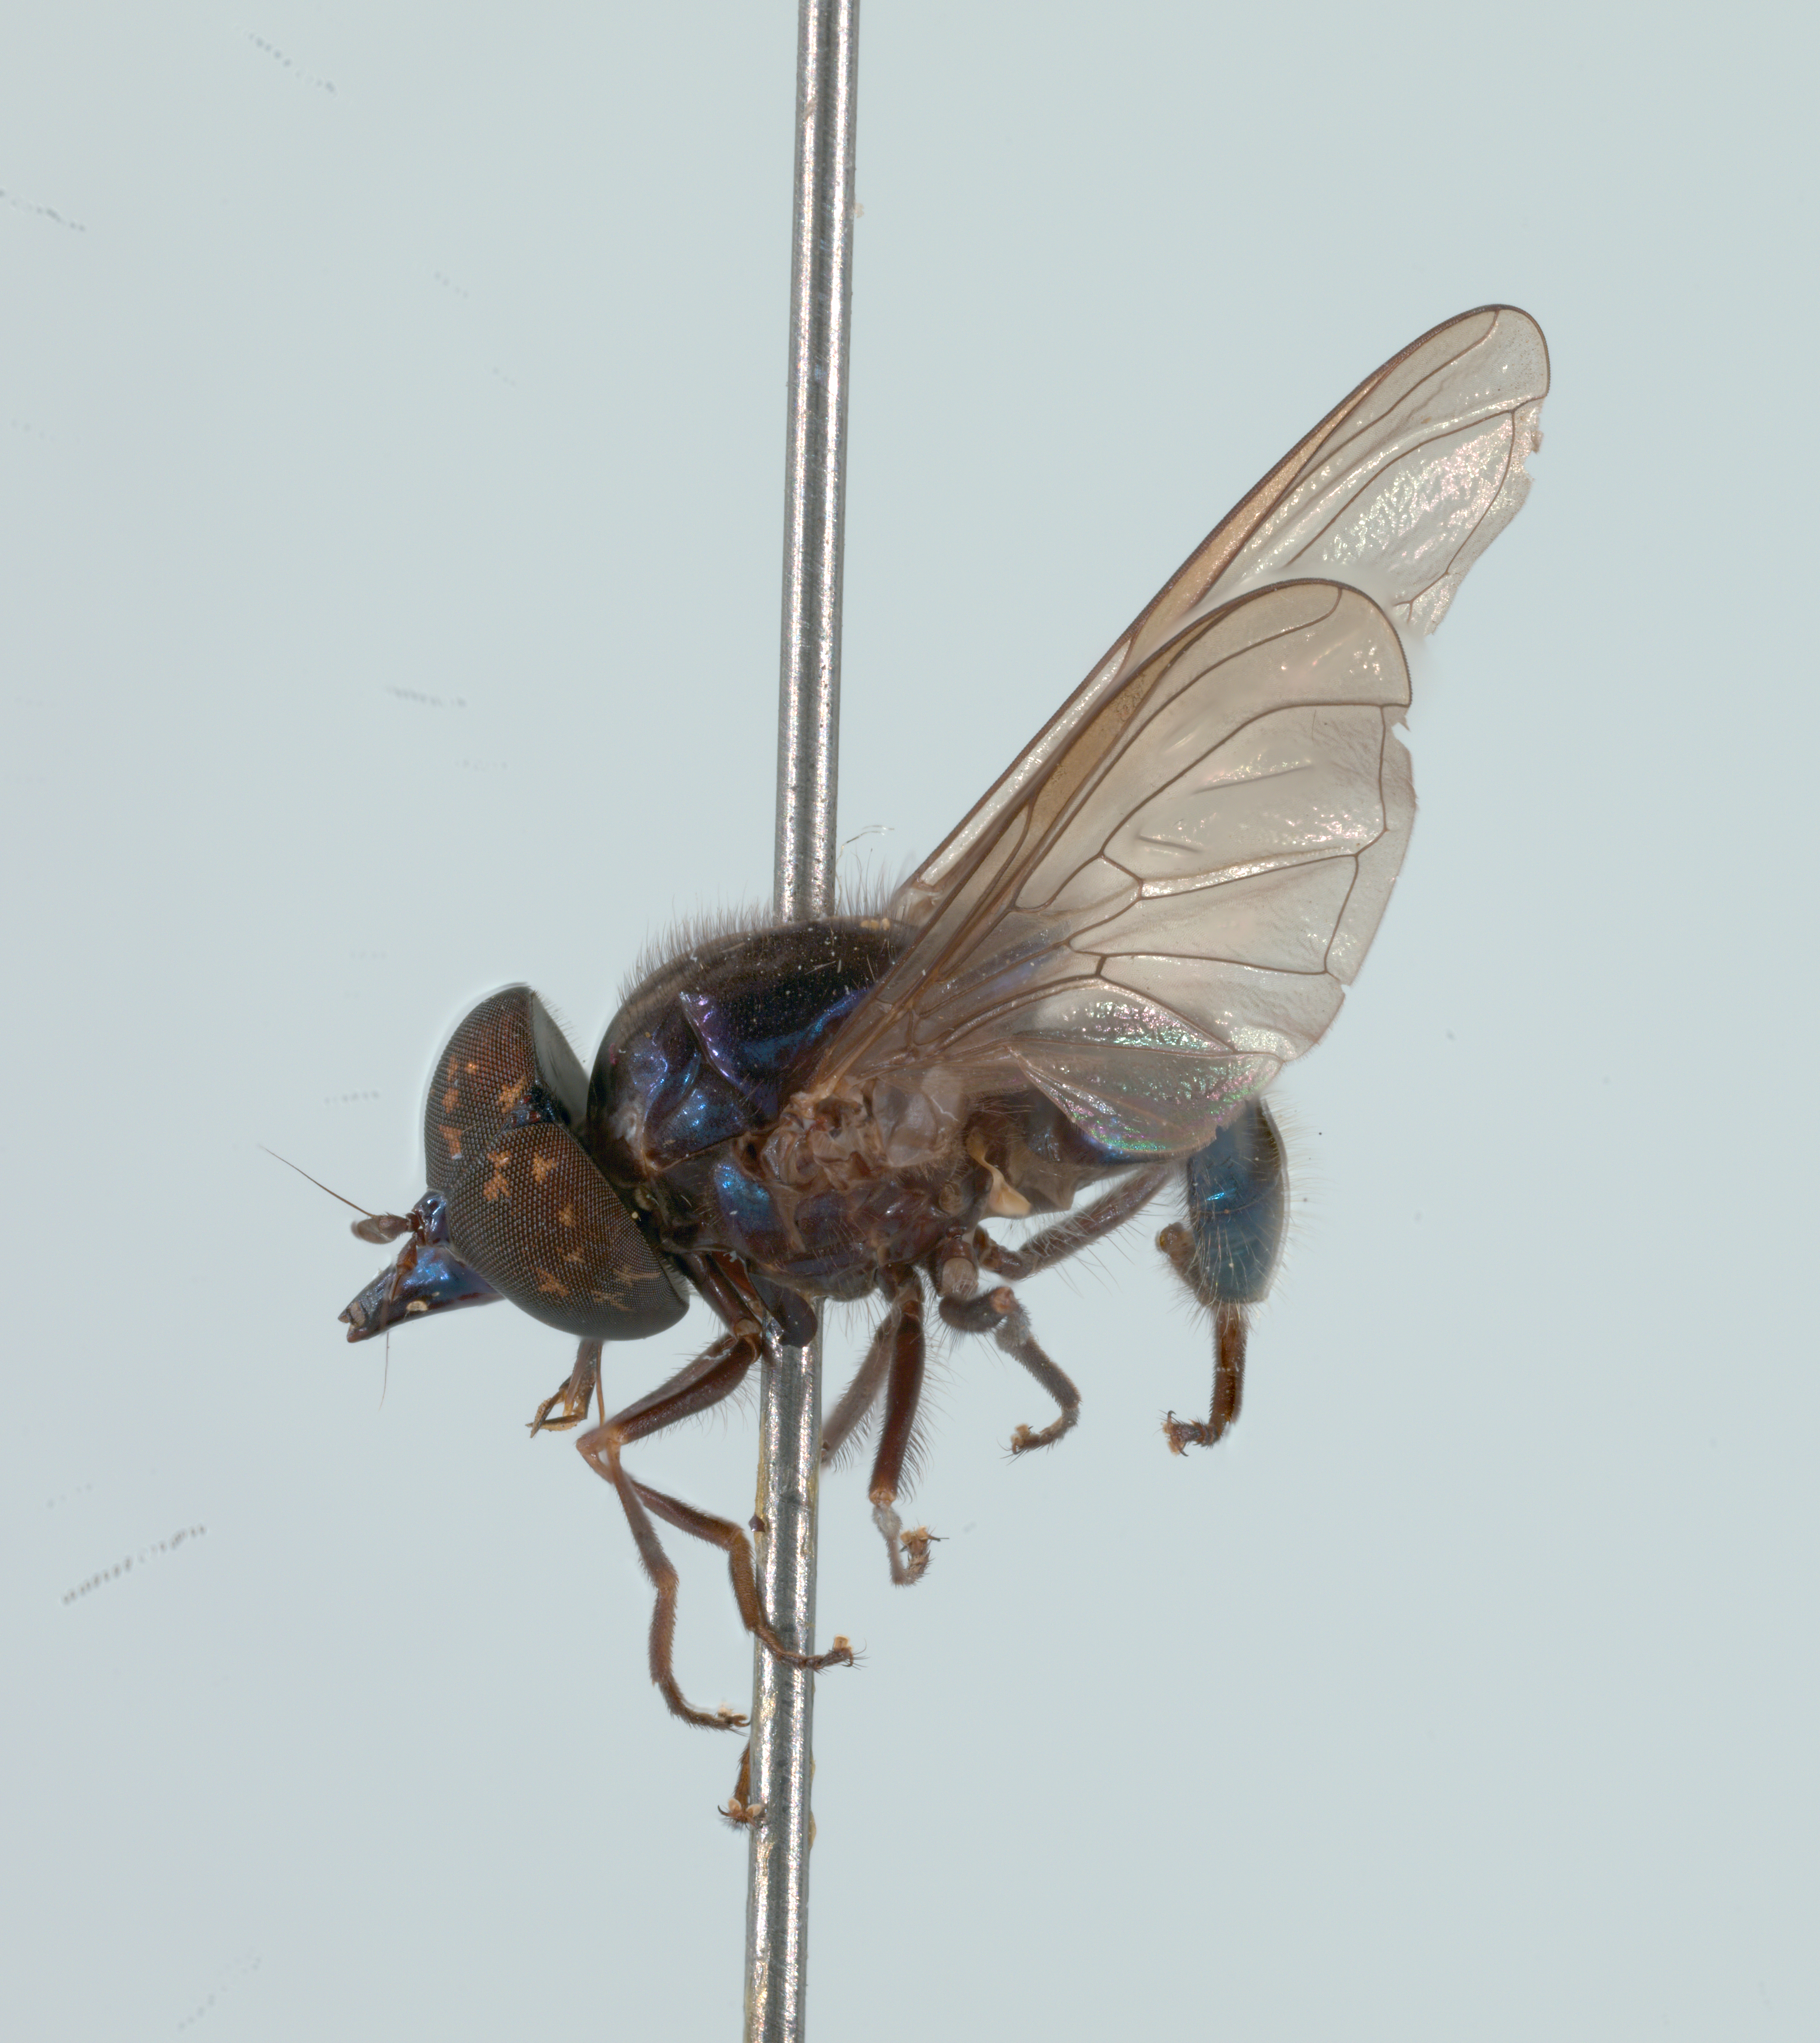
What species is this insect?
Rhingia cyanoprora
